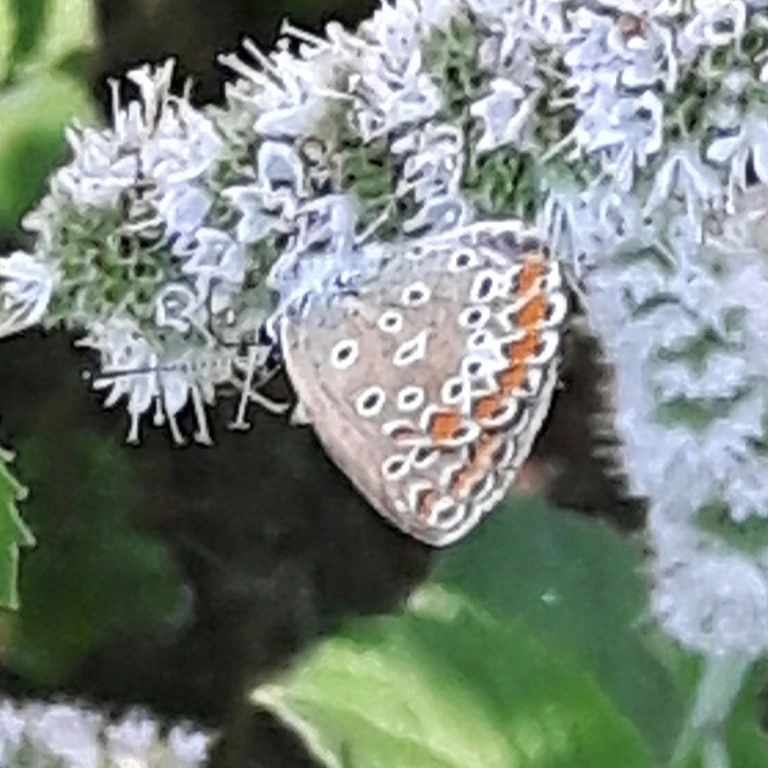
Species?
Polyommatus icarus
